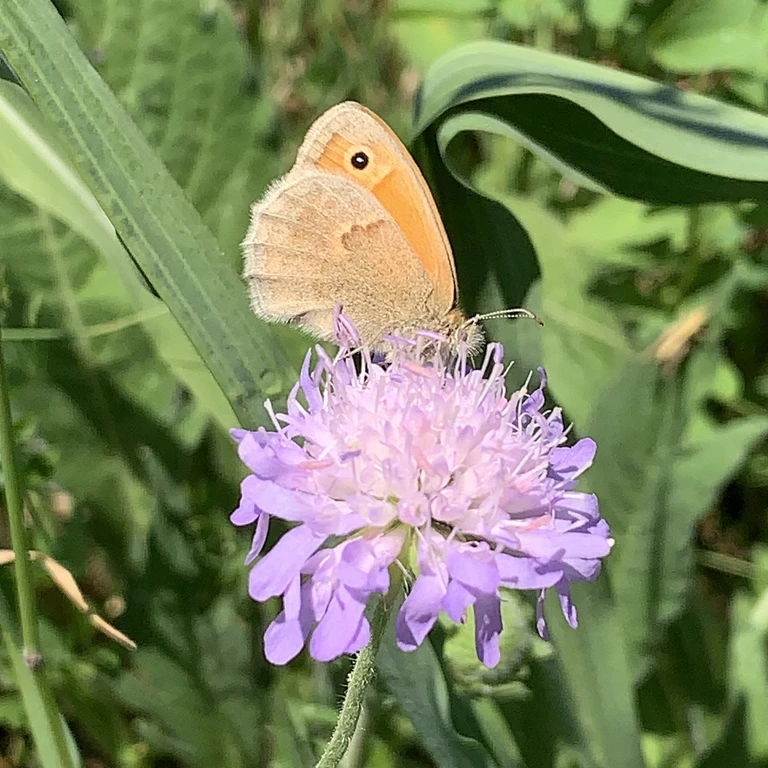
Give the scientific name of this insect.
Coenonympha pamphilus
